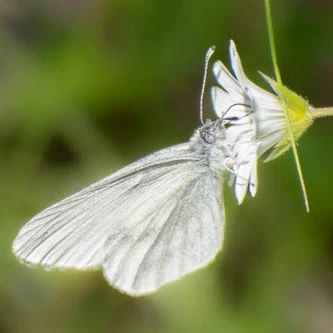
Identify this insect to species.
Leptidea sinapis/juvernica
